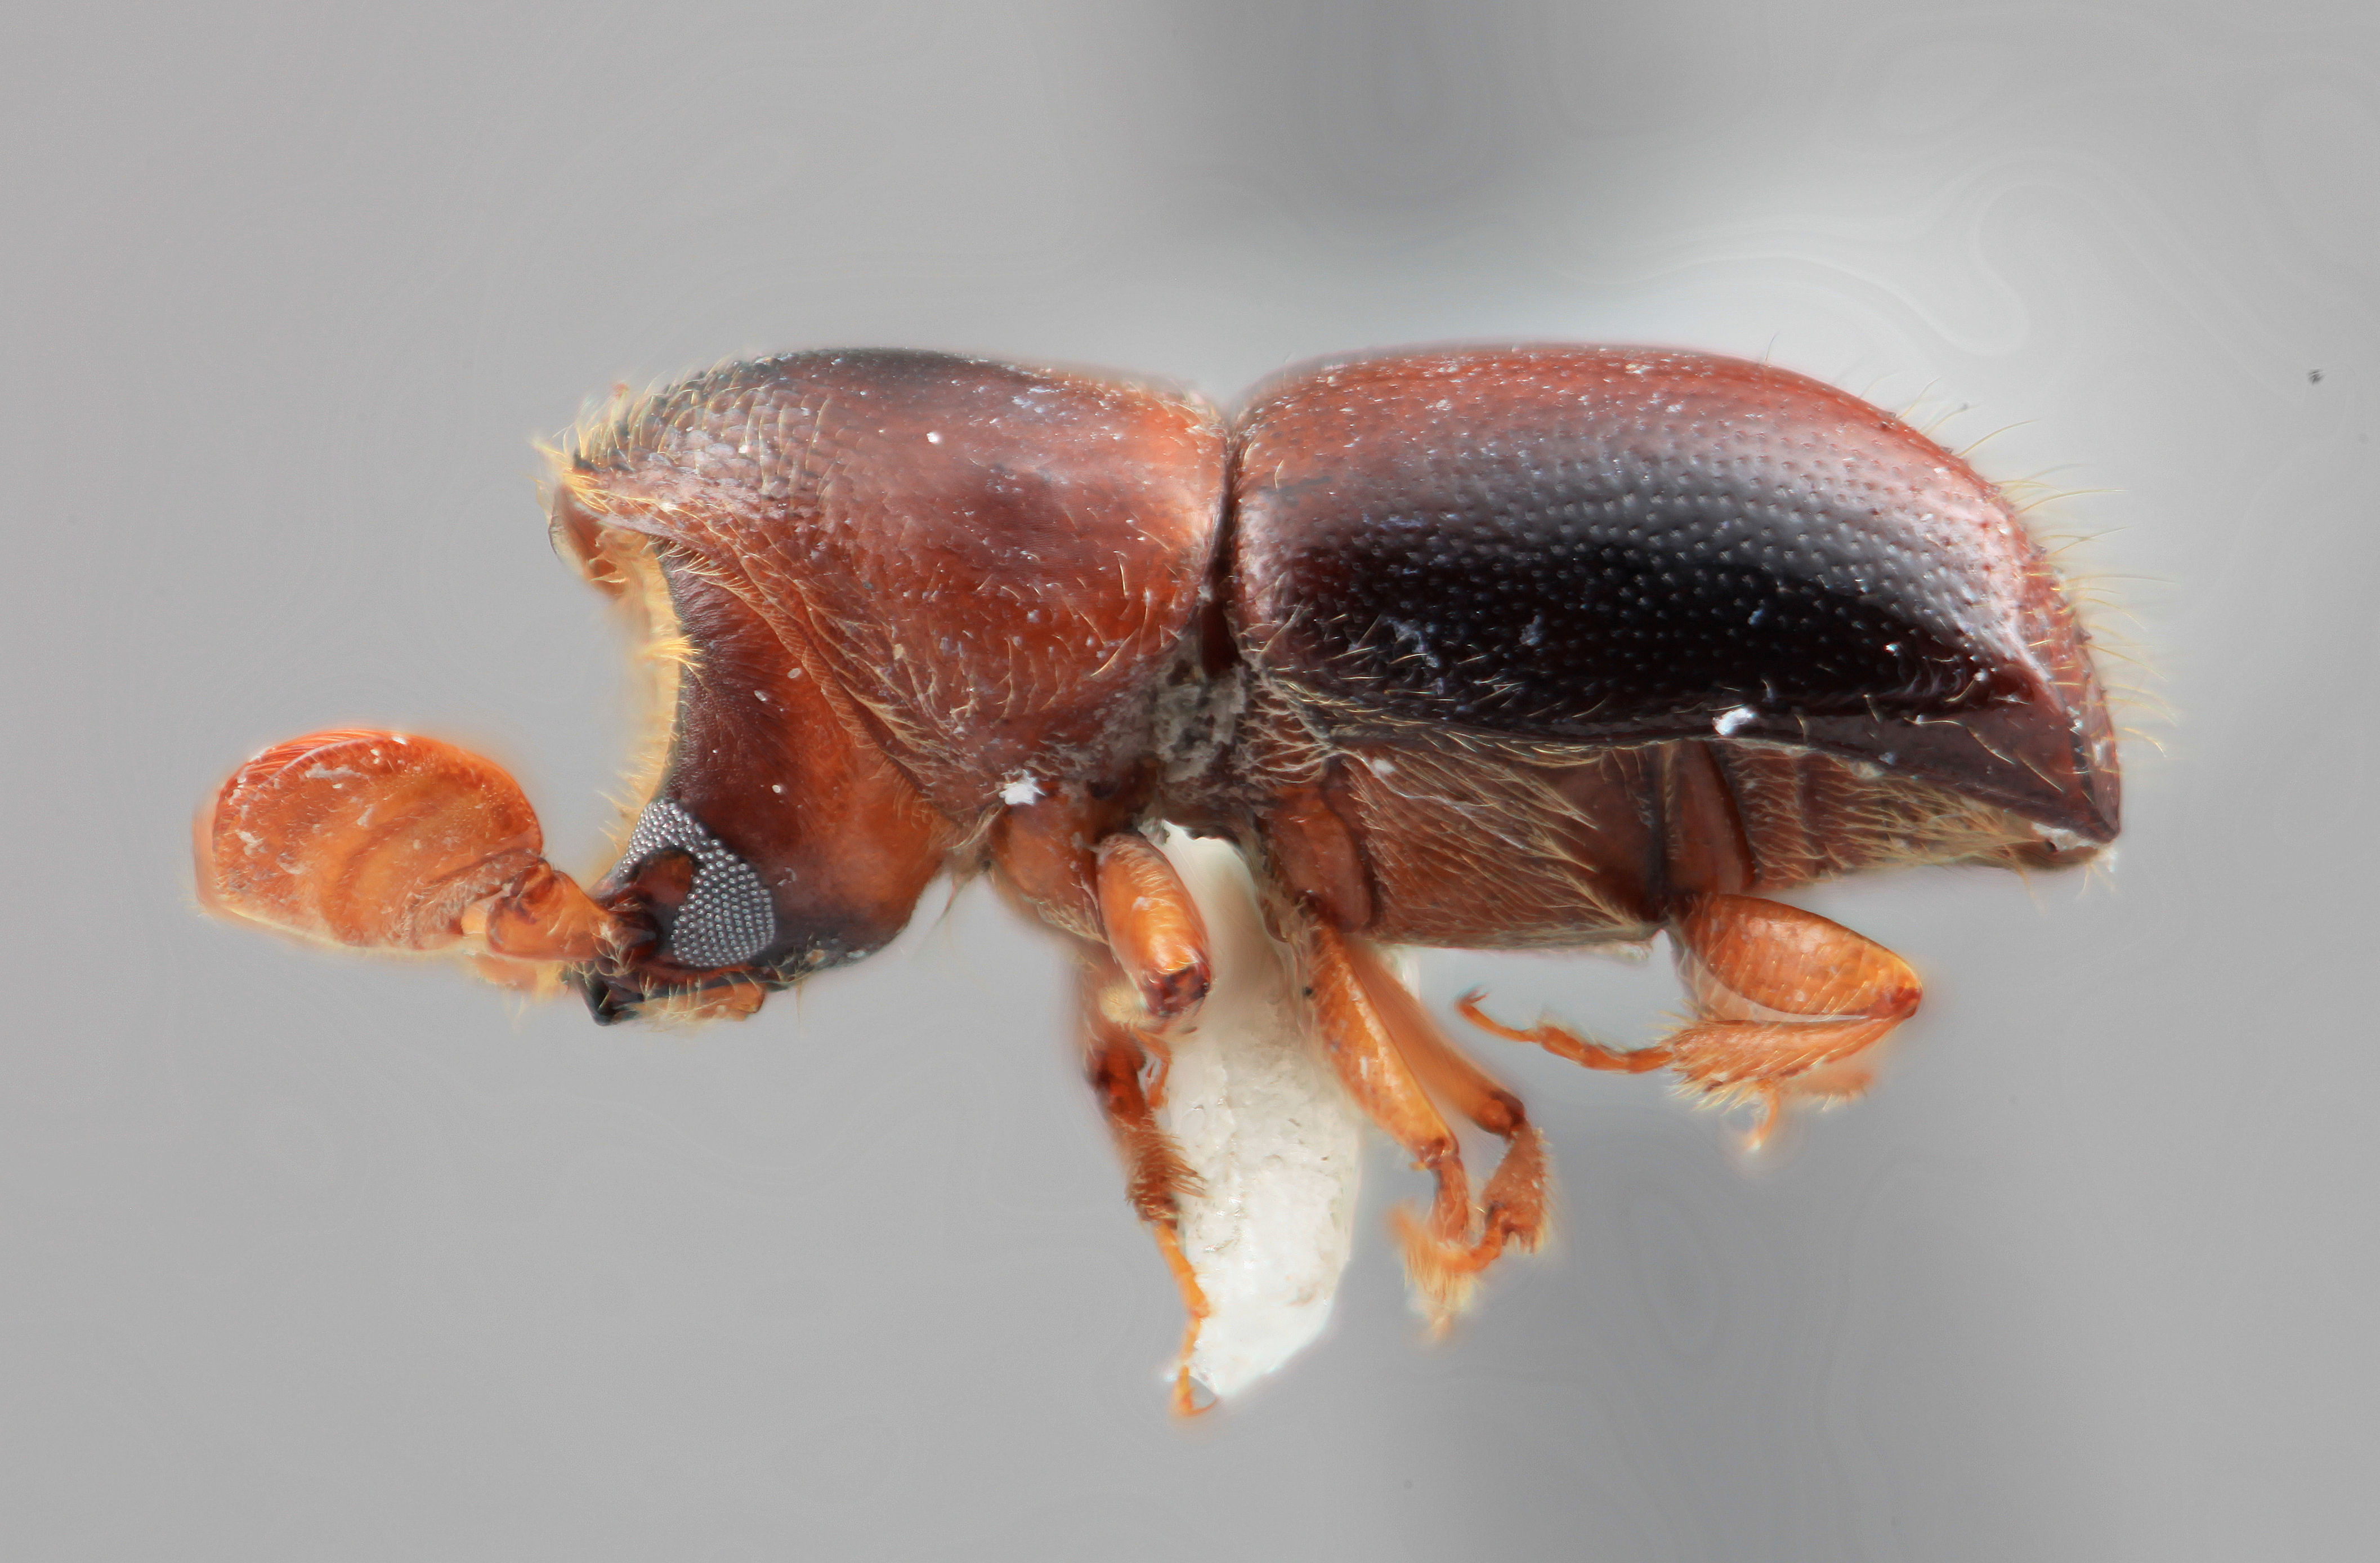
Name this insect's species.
Corthylus tuberosus
